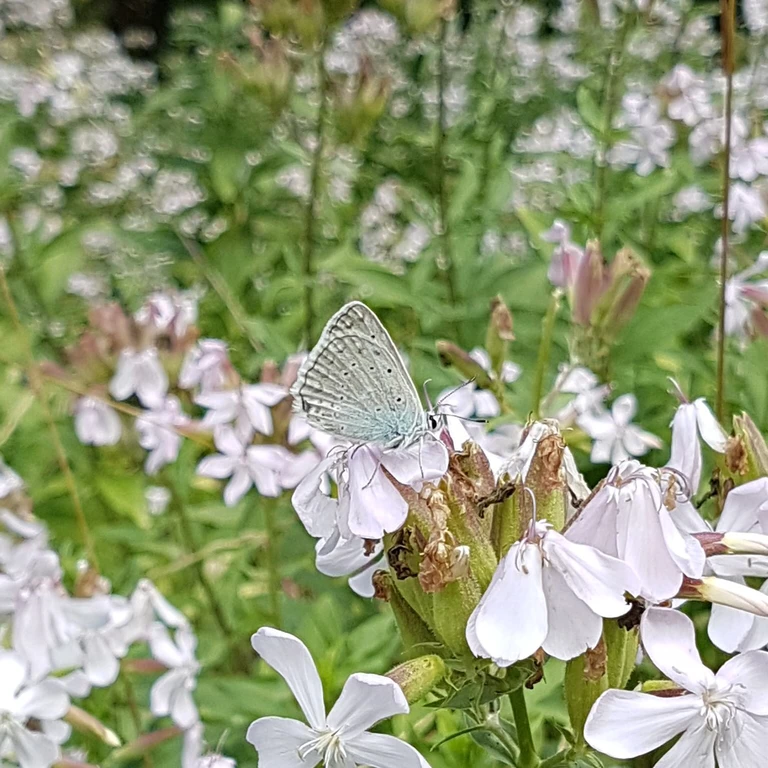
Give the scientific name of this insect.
Polyommatus daphnis
